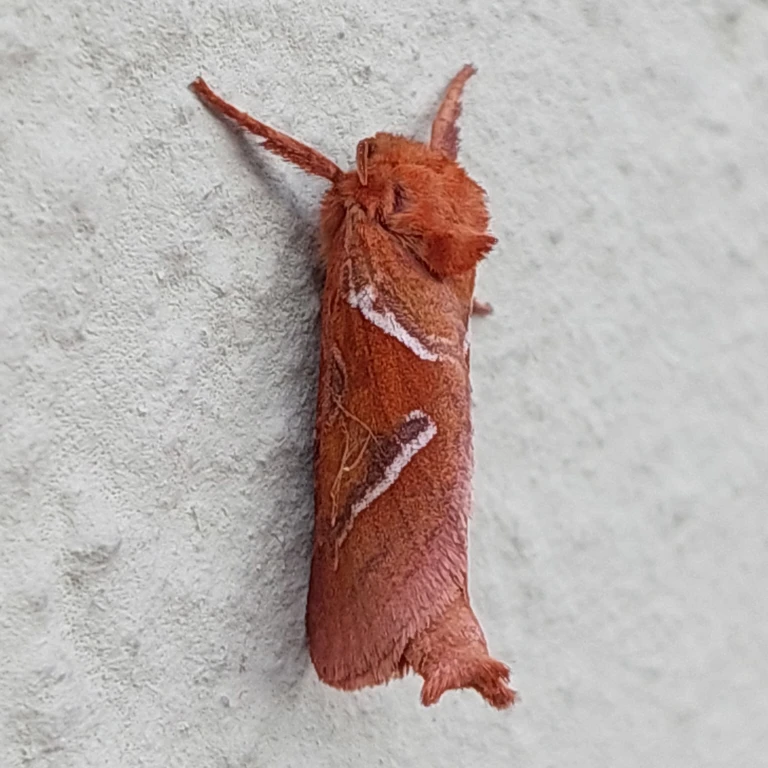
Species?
Triodia sylvina
